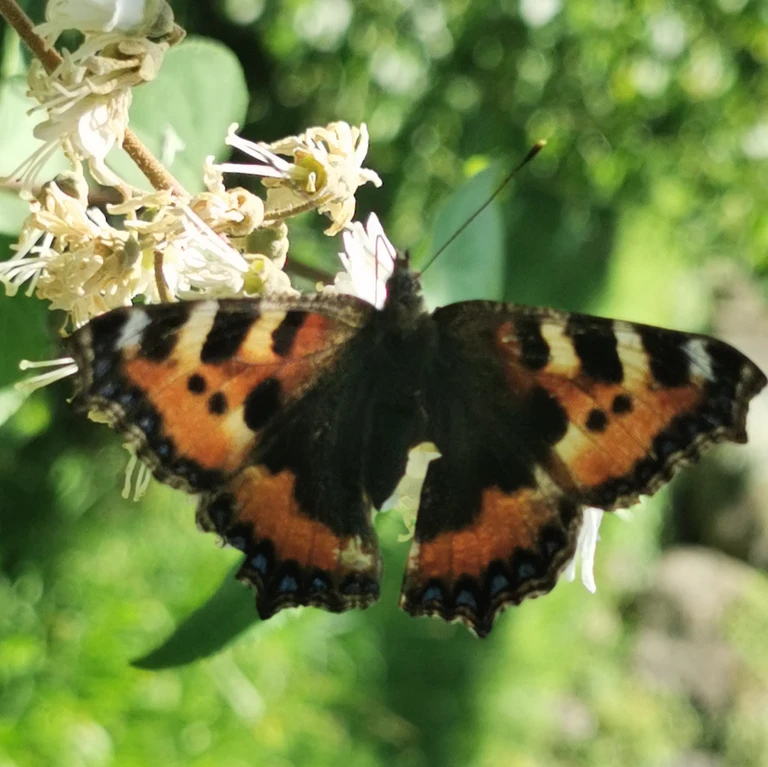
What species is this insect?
Aglais urticae
